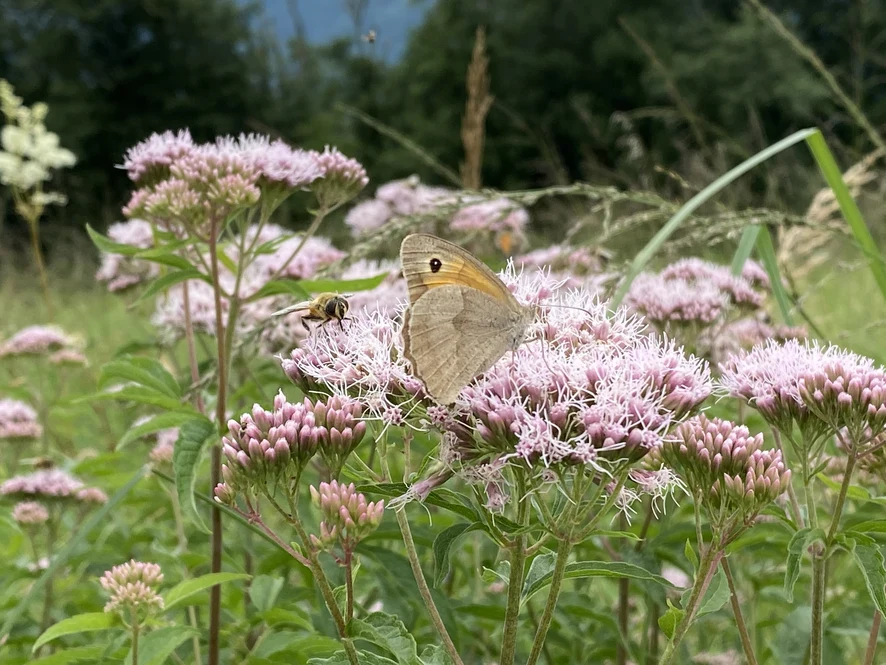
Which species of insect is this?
Maniola jurtina
